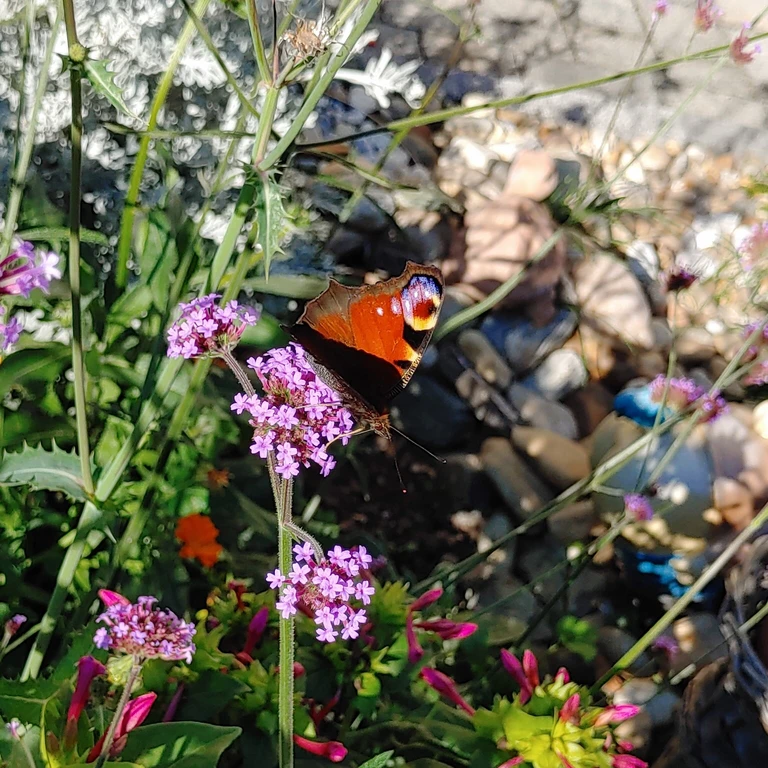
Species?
Aglais io
